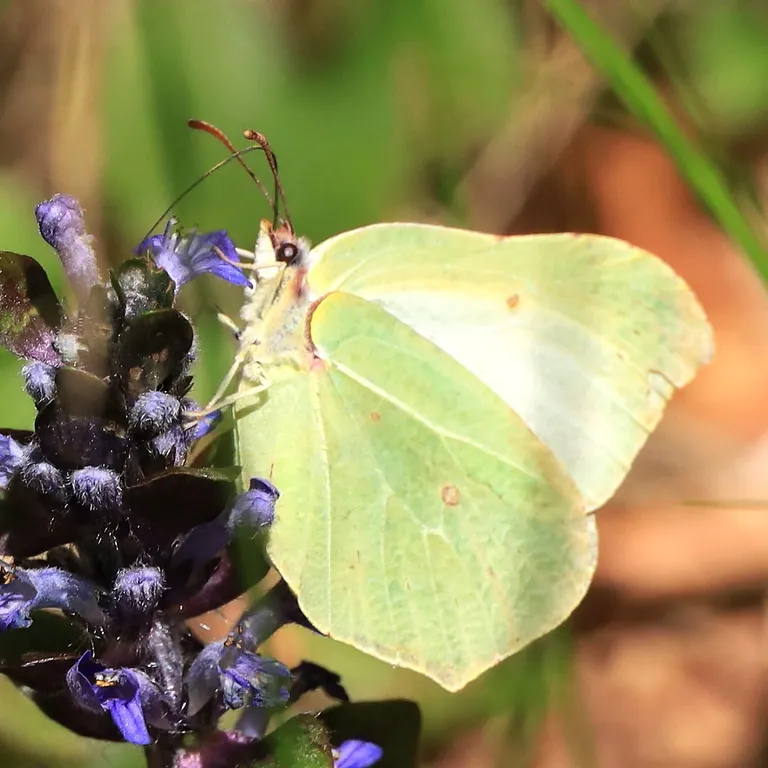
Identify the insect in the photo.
Gonepteryx rhamni
